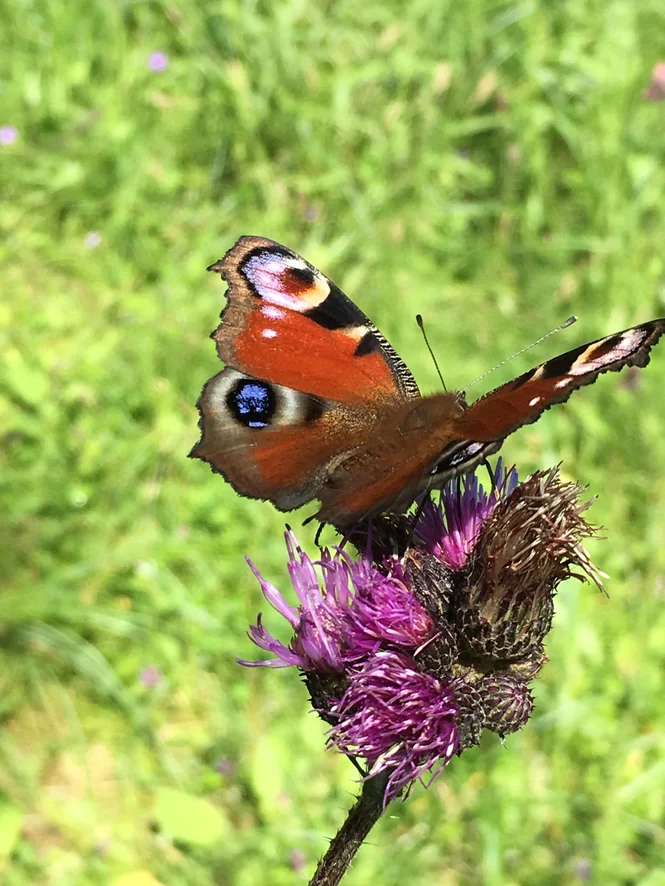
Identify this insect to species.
Aglais io
